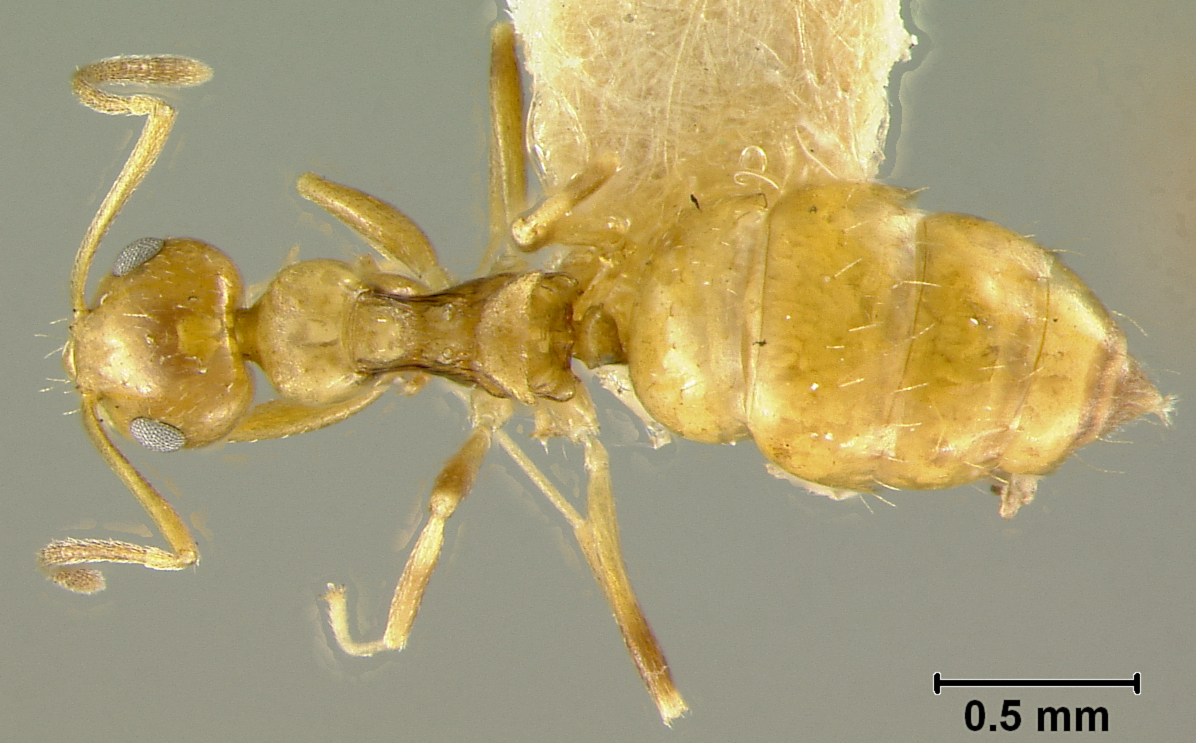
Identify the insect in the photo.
Acantholepis chapmani
